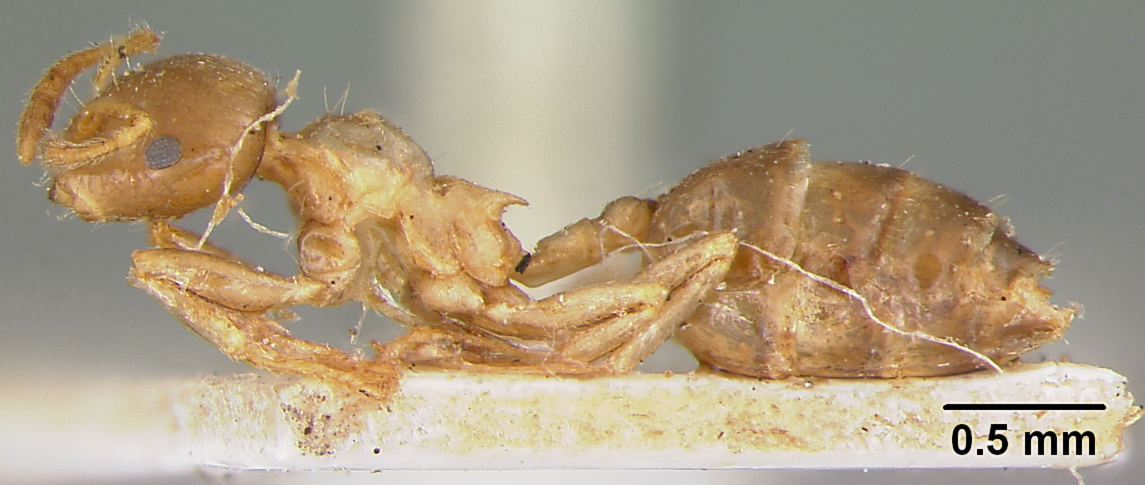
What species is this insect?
Crematogaster borneensis
